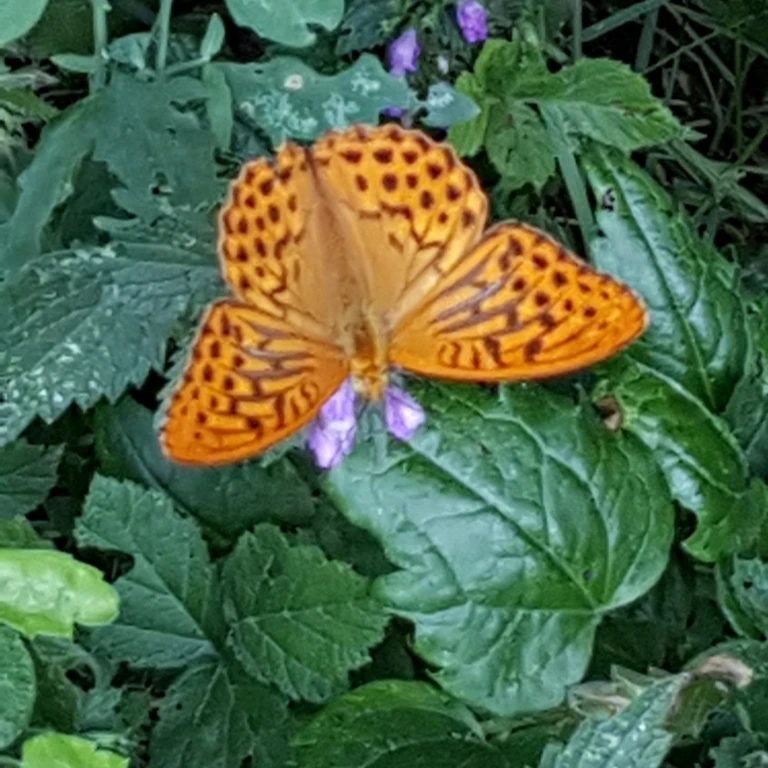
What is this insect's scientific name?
Argynnis paphia
